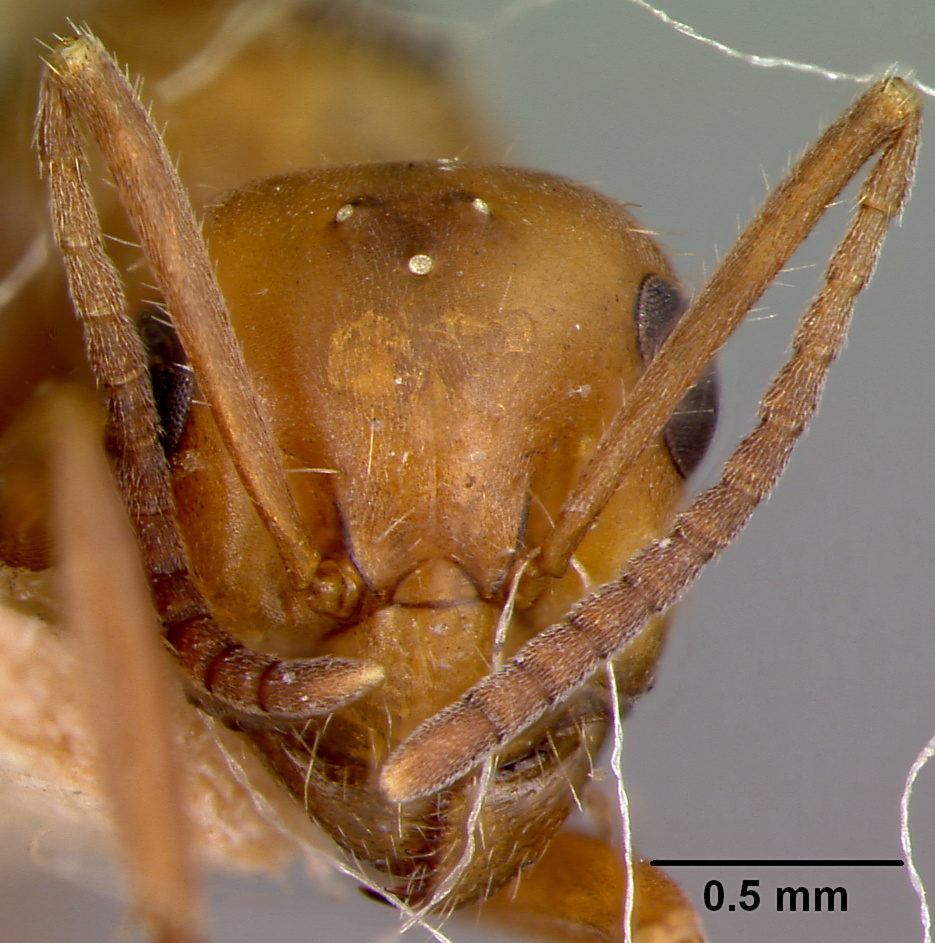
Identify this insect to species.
Formica microgyna
